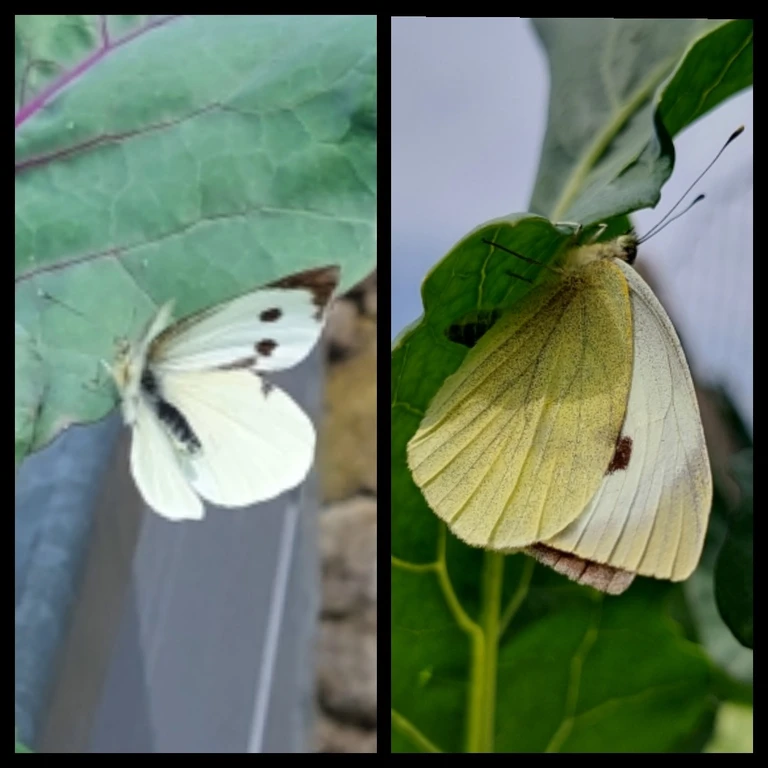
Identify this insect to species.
Pieris brassicae
